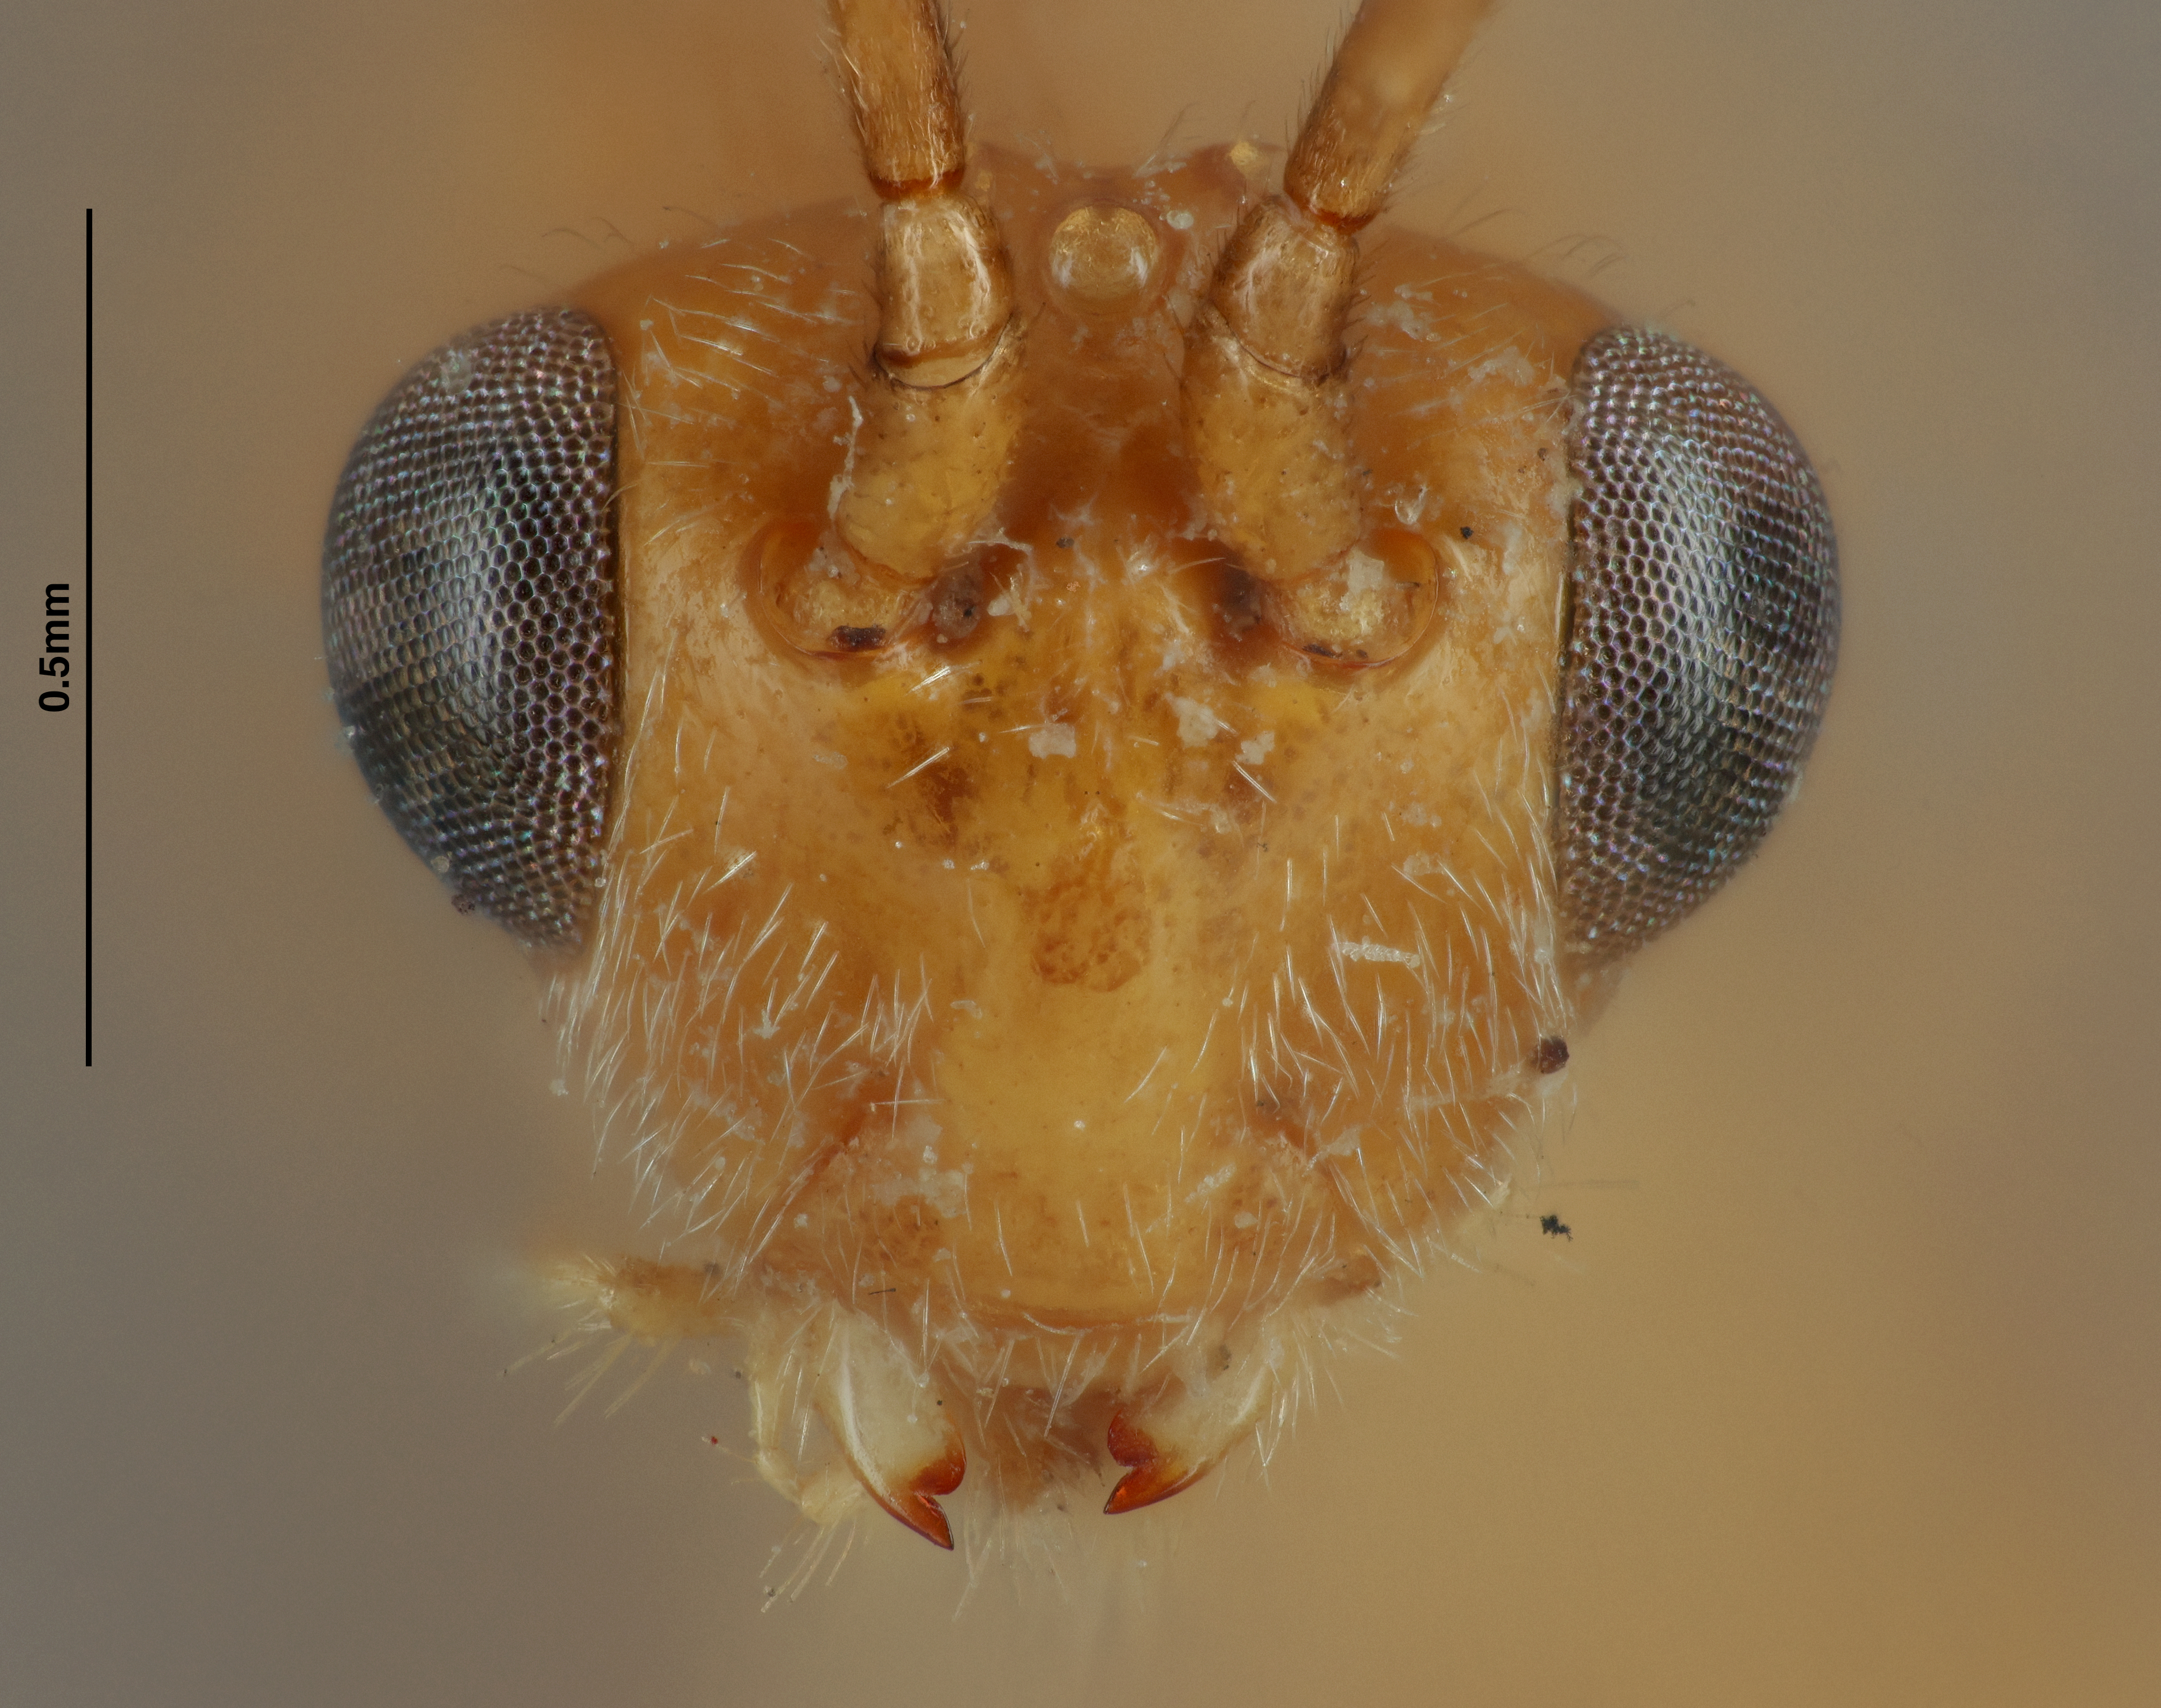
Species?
Camptothlipsis flavidus
